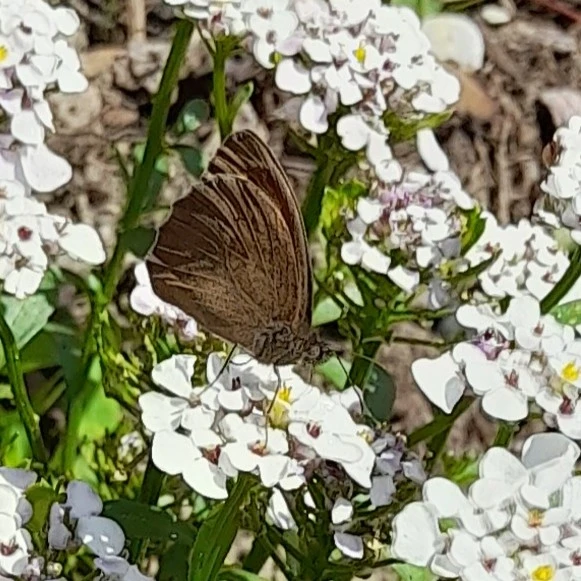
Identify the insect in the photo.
Maniola jurtina
